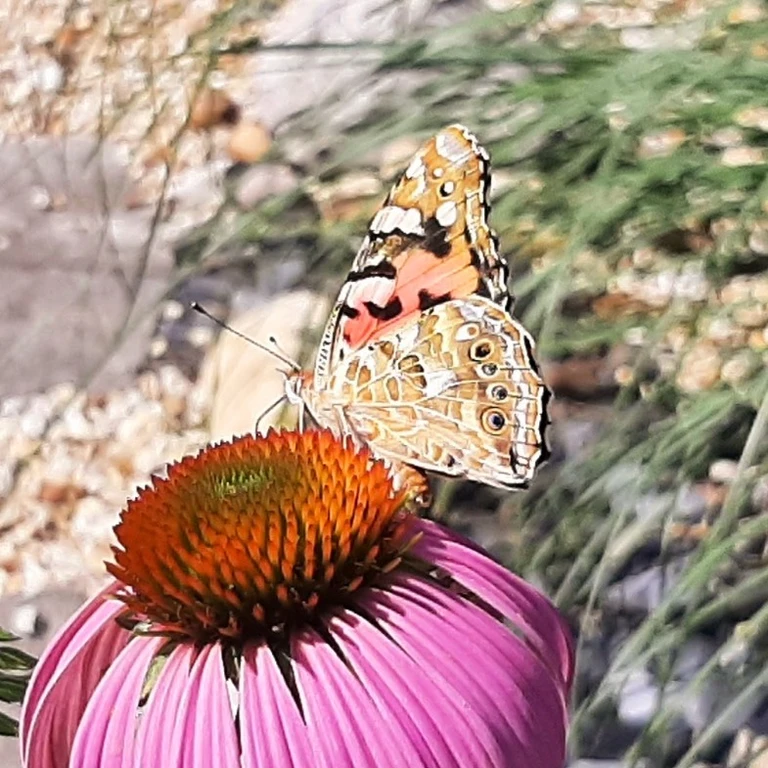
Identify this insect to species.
Vanessa cardui
